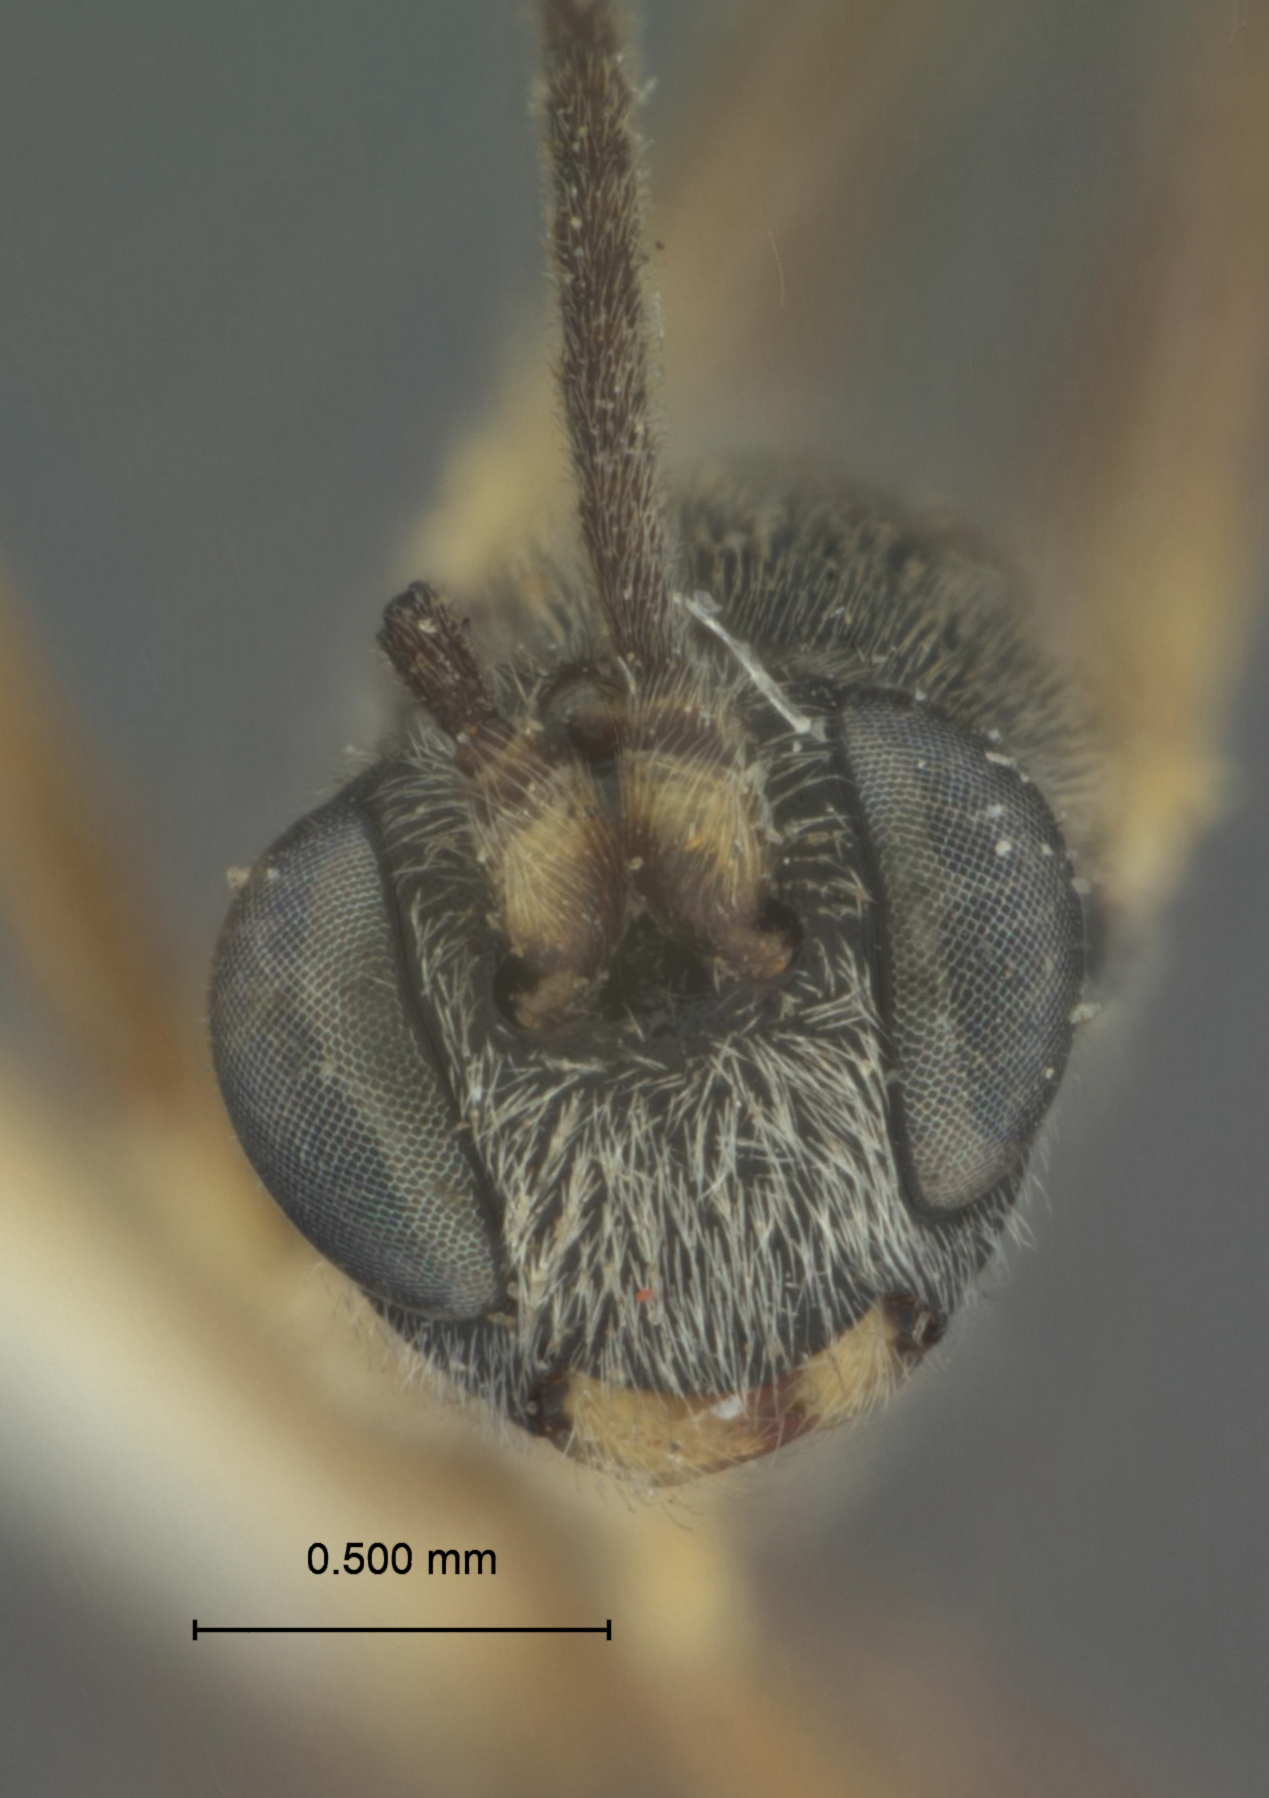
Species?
Limneria pattoni
